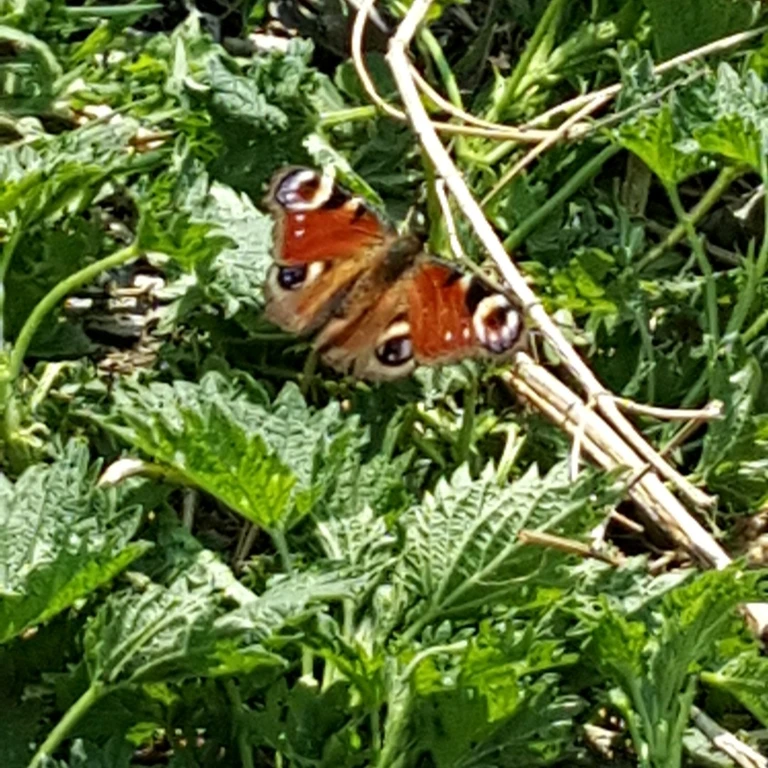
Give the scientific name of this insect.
Aglais io
